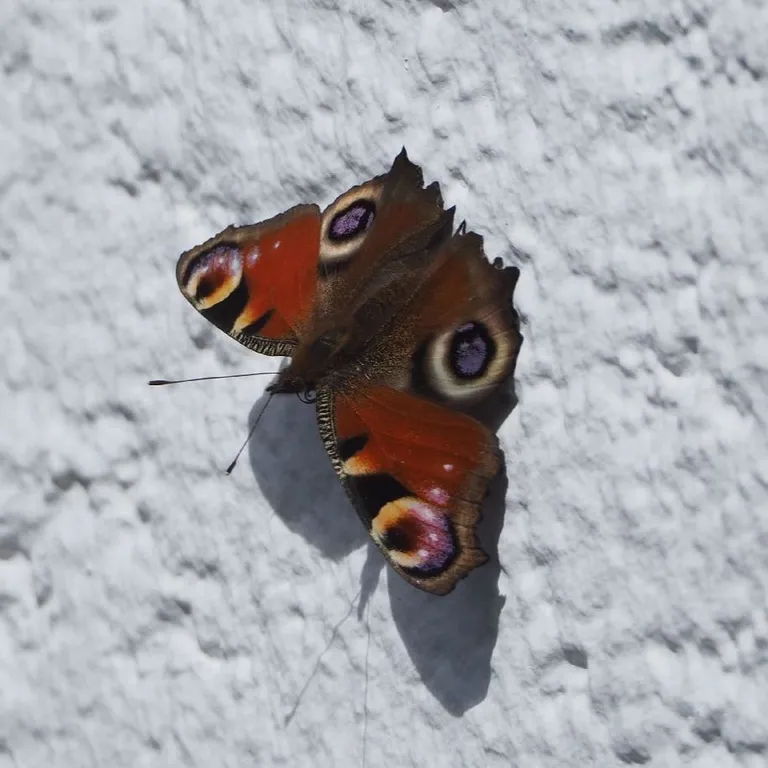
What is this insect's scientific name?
Aglais io
